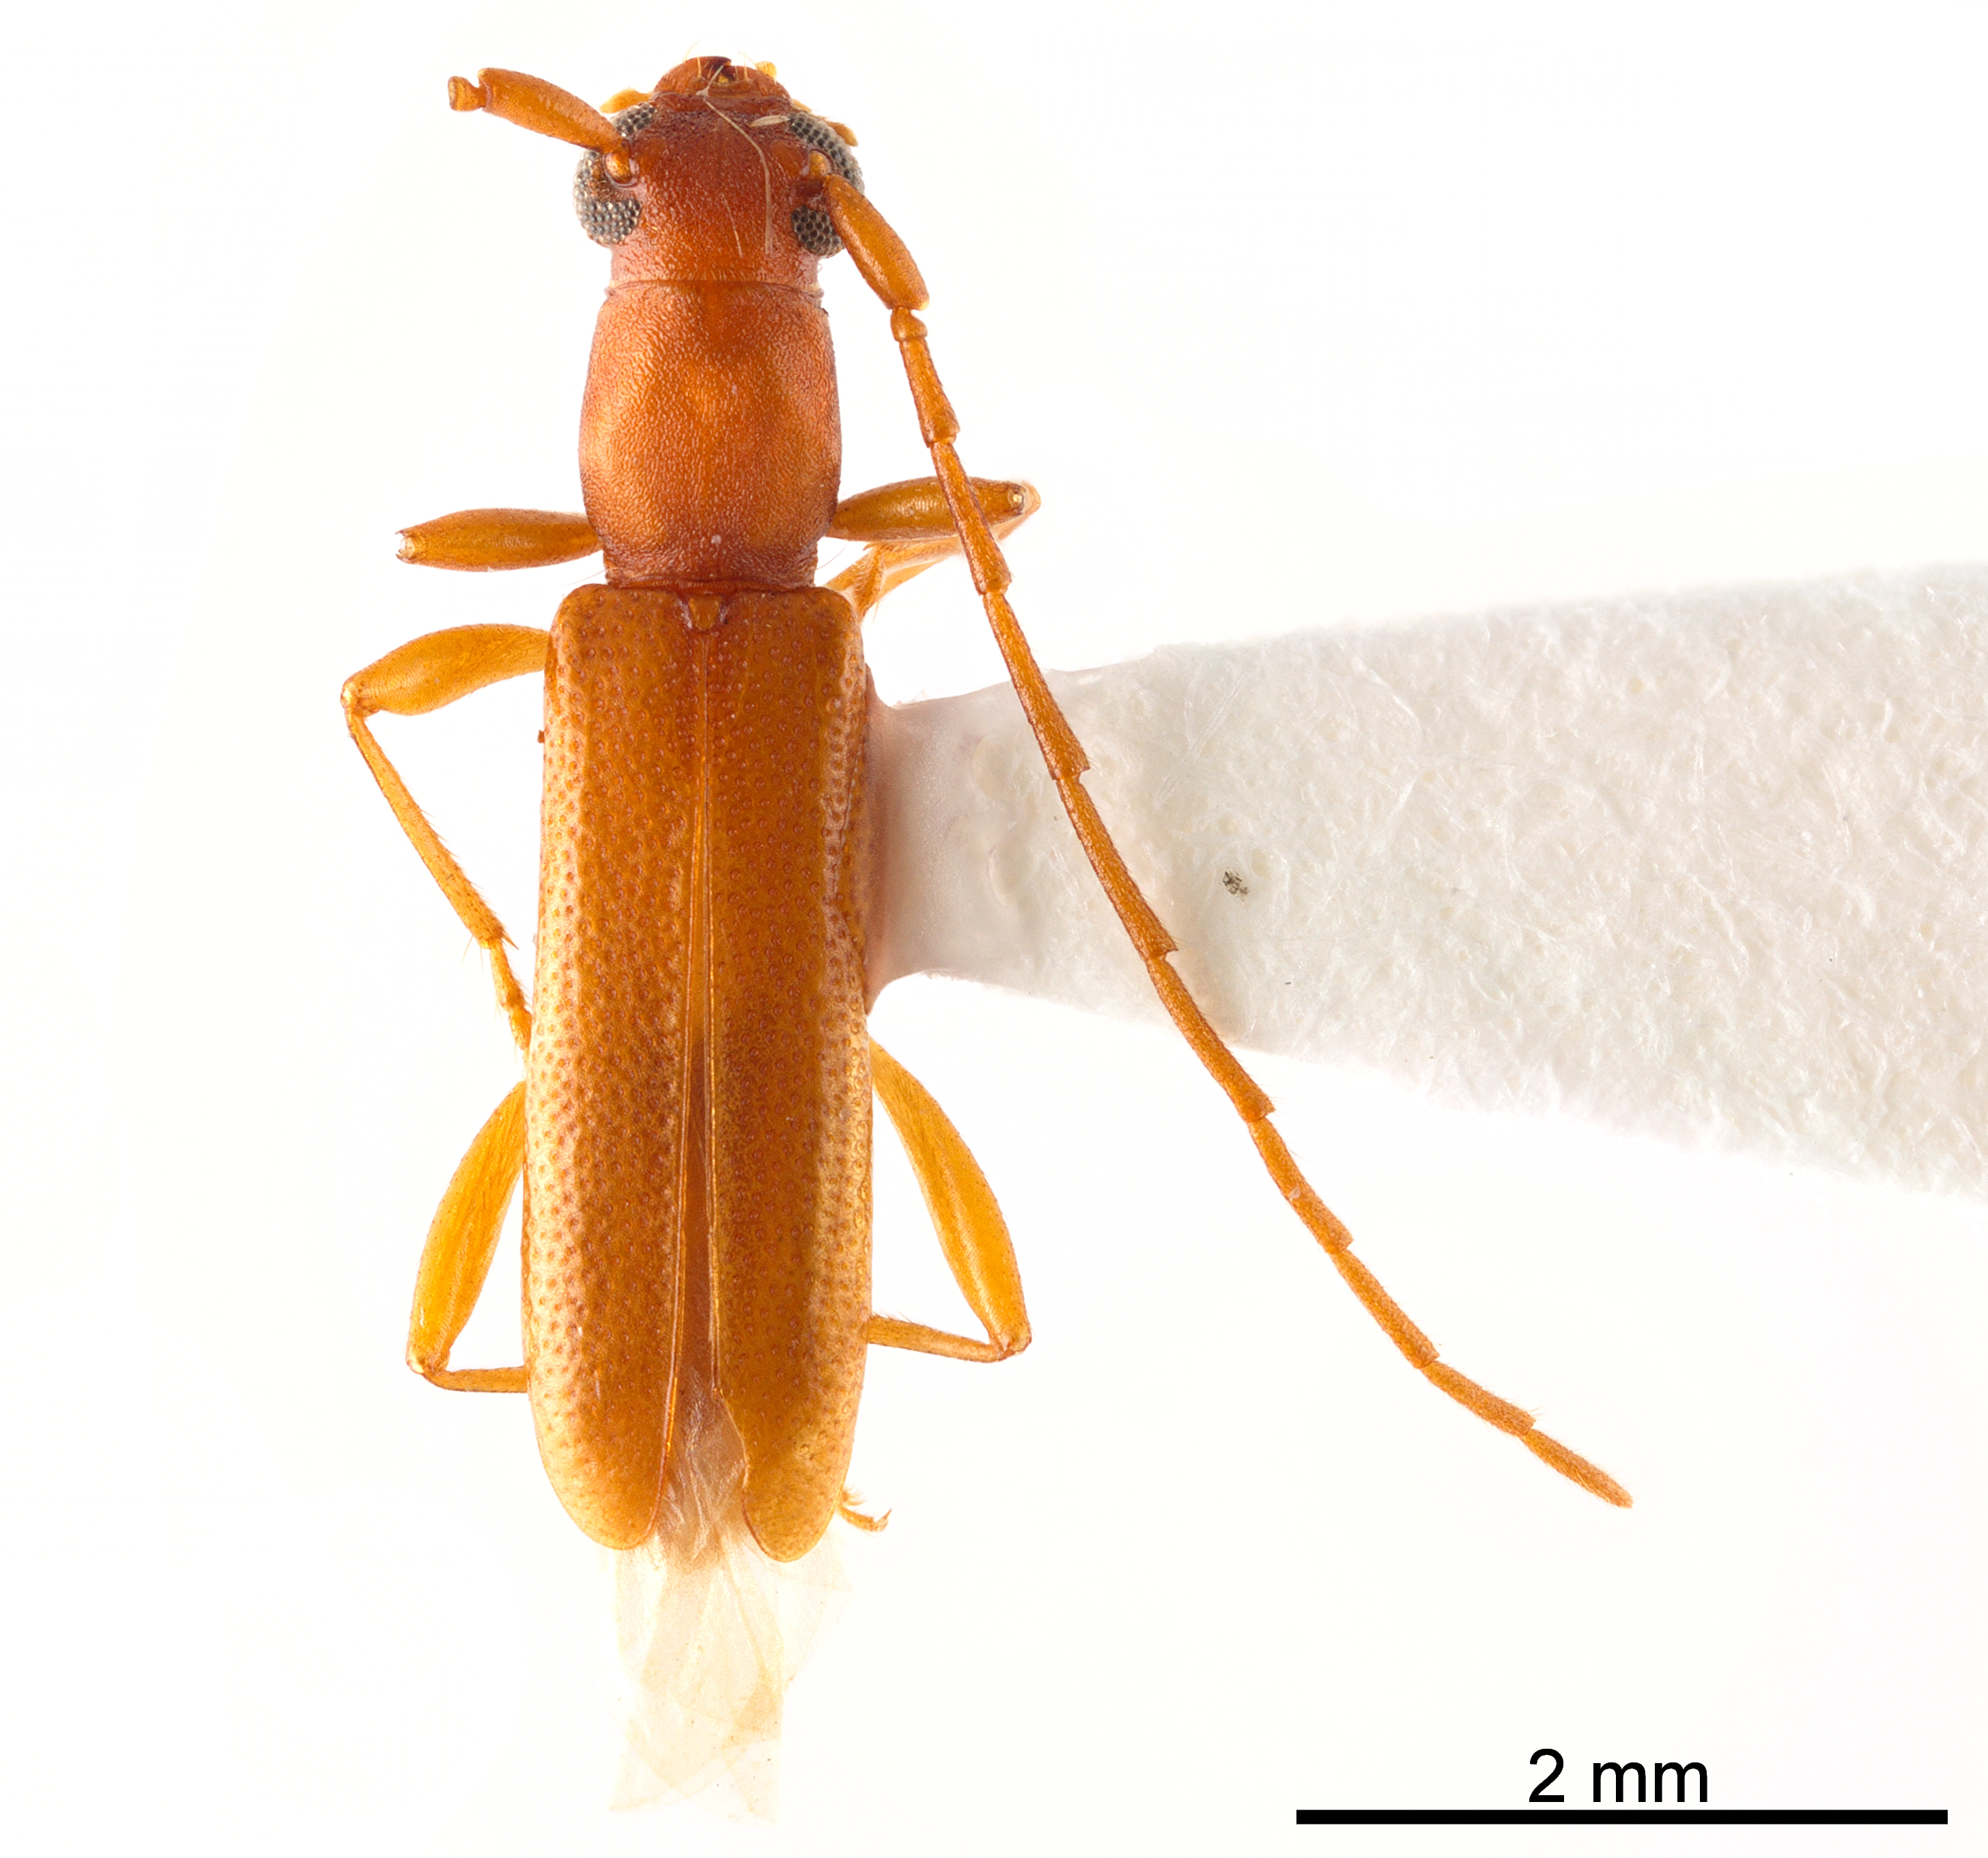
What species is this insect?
Caribbomerus attenuatus
